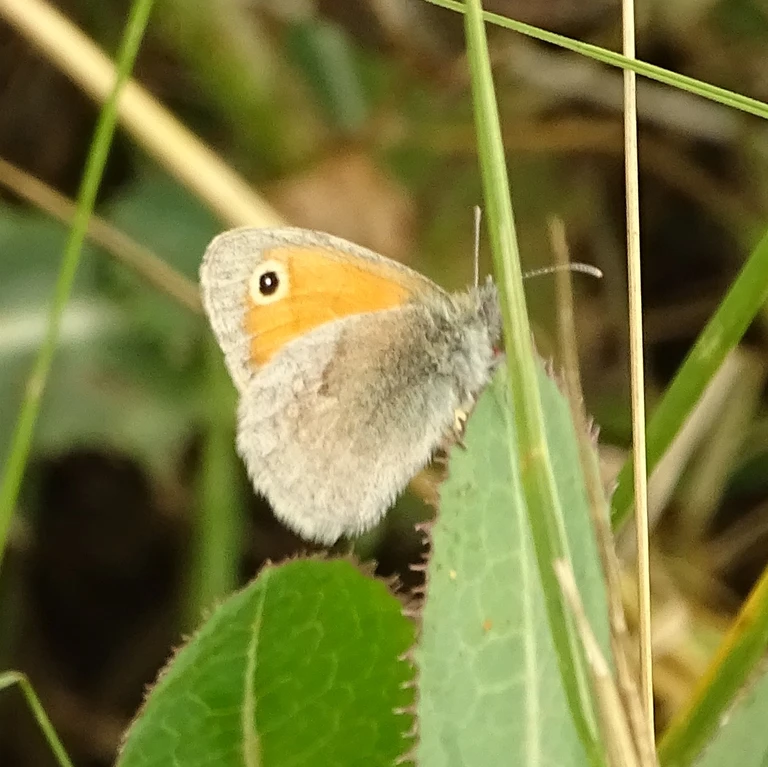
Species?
Coenonympha pamphilus
